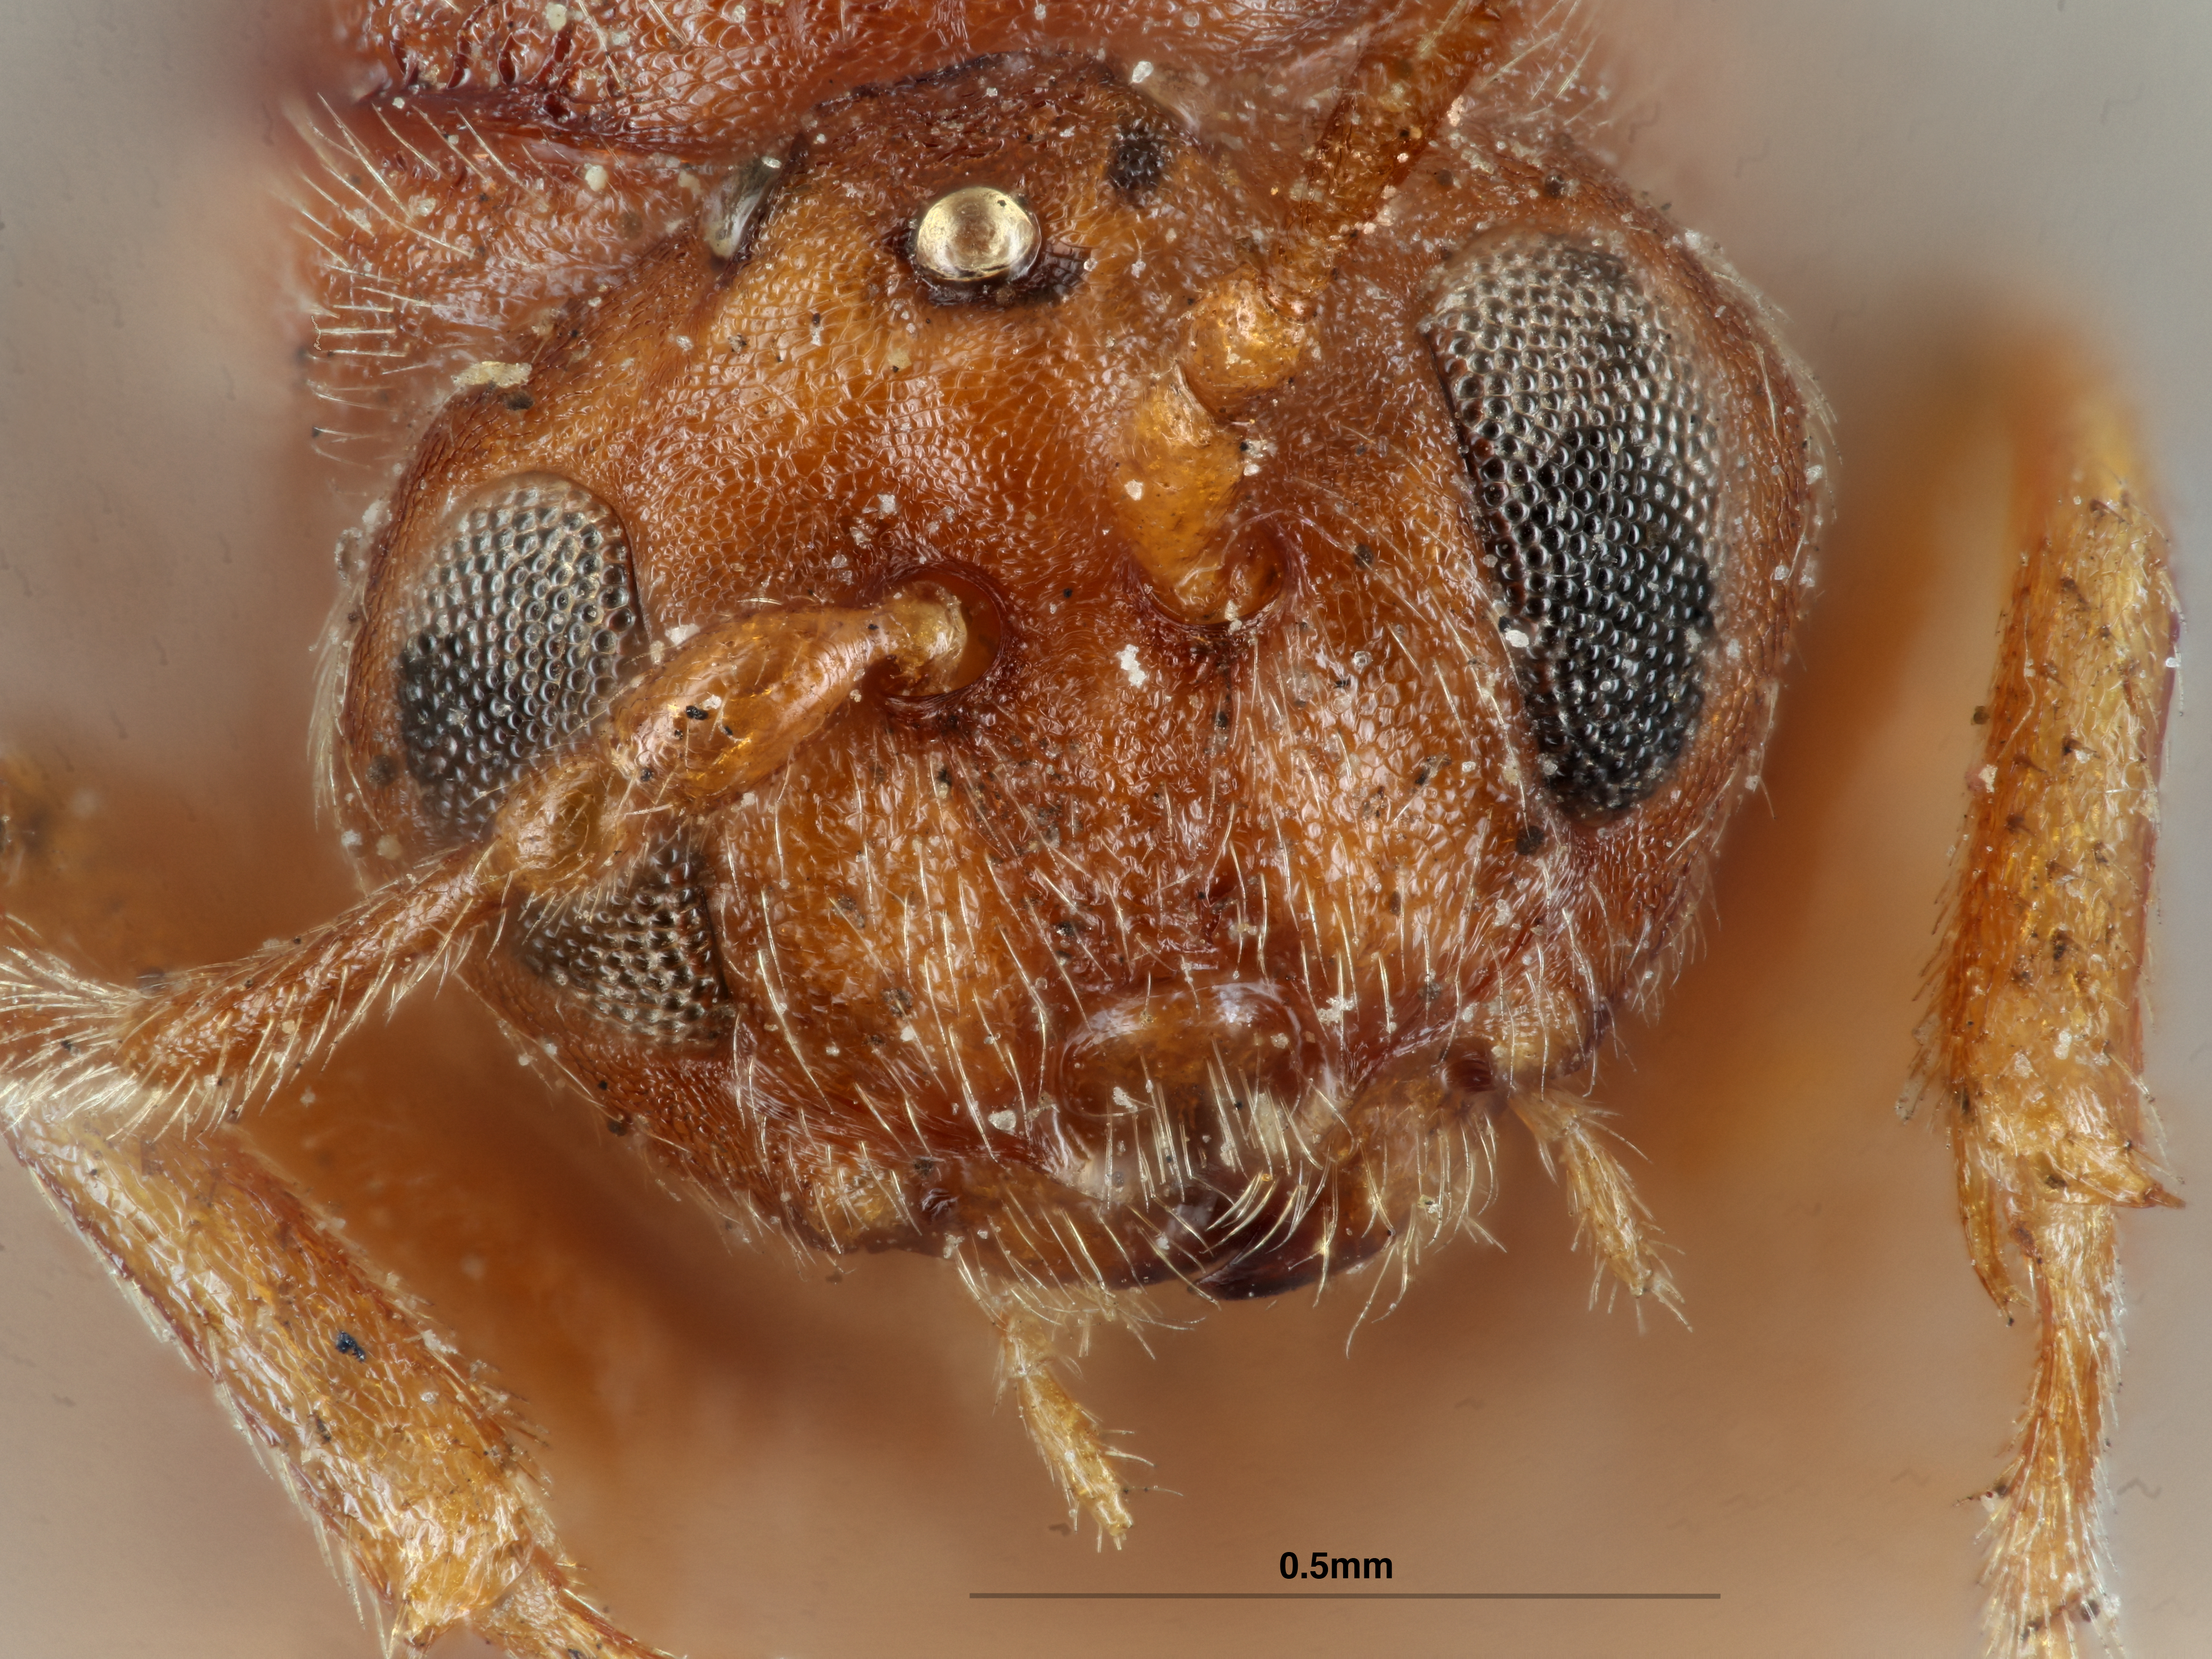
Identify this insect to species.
Andricus rileyi
